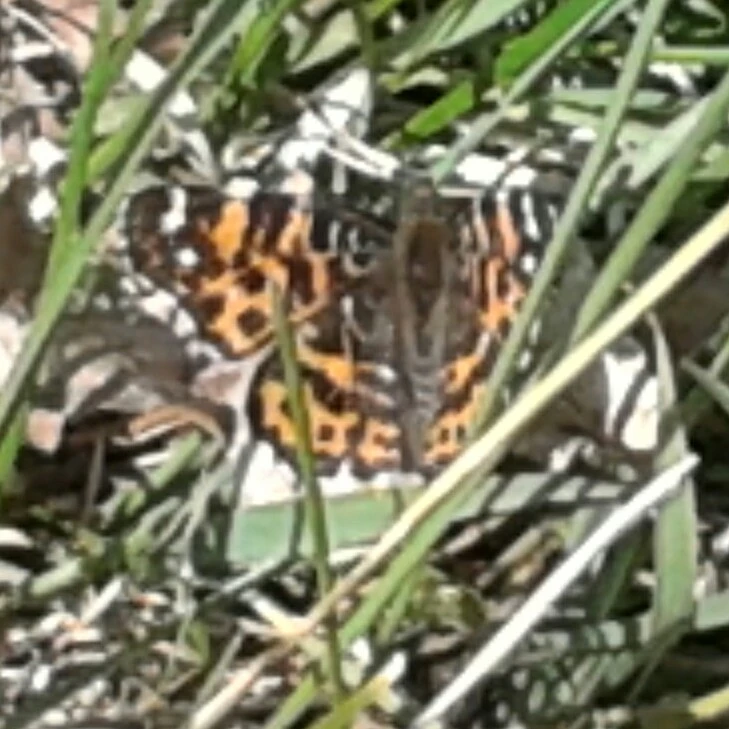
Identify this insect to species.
Araschnia levana
